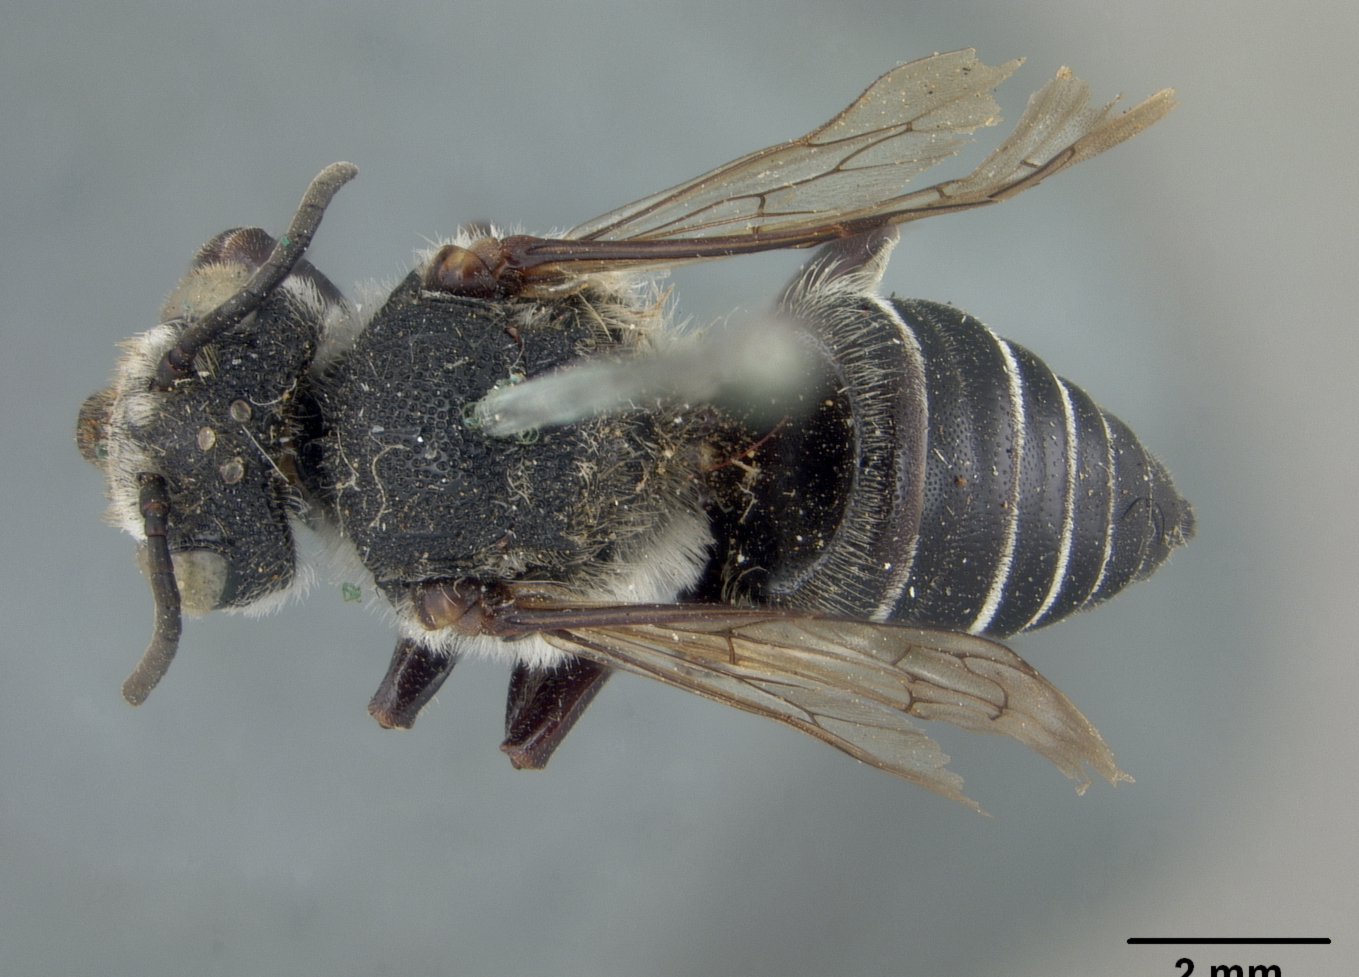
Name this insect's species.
Coelioxys porterae
